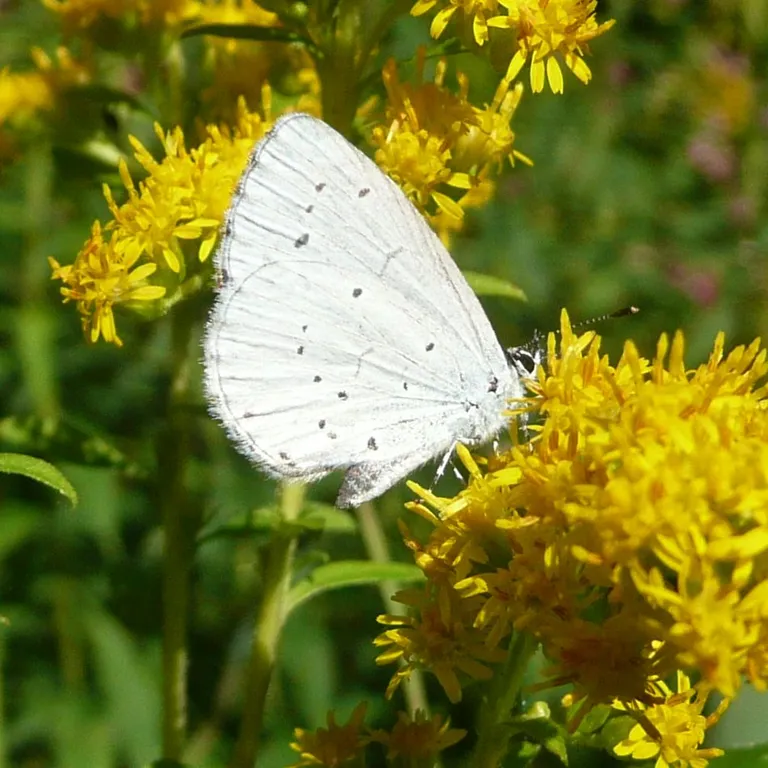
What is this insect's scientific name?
Celastrina argiolus
